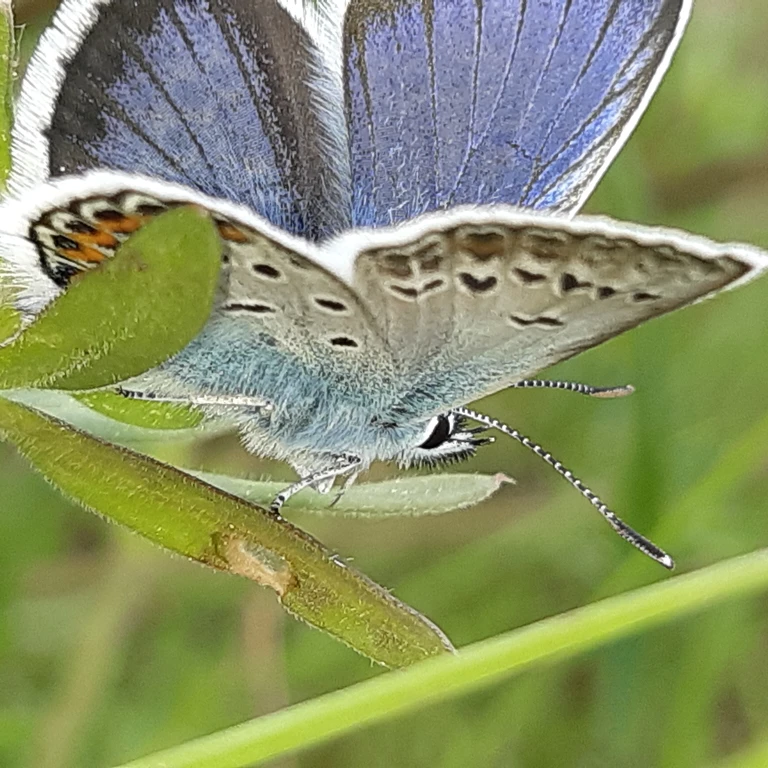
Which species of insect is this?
Plebejus argus
